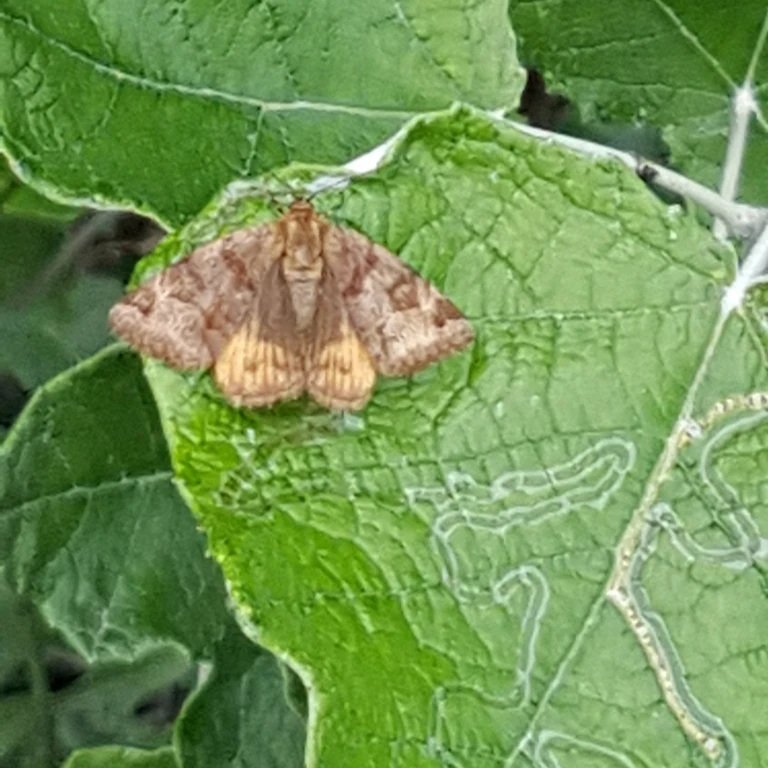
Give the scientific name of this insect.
Euclidia glyphica
